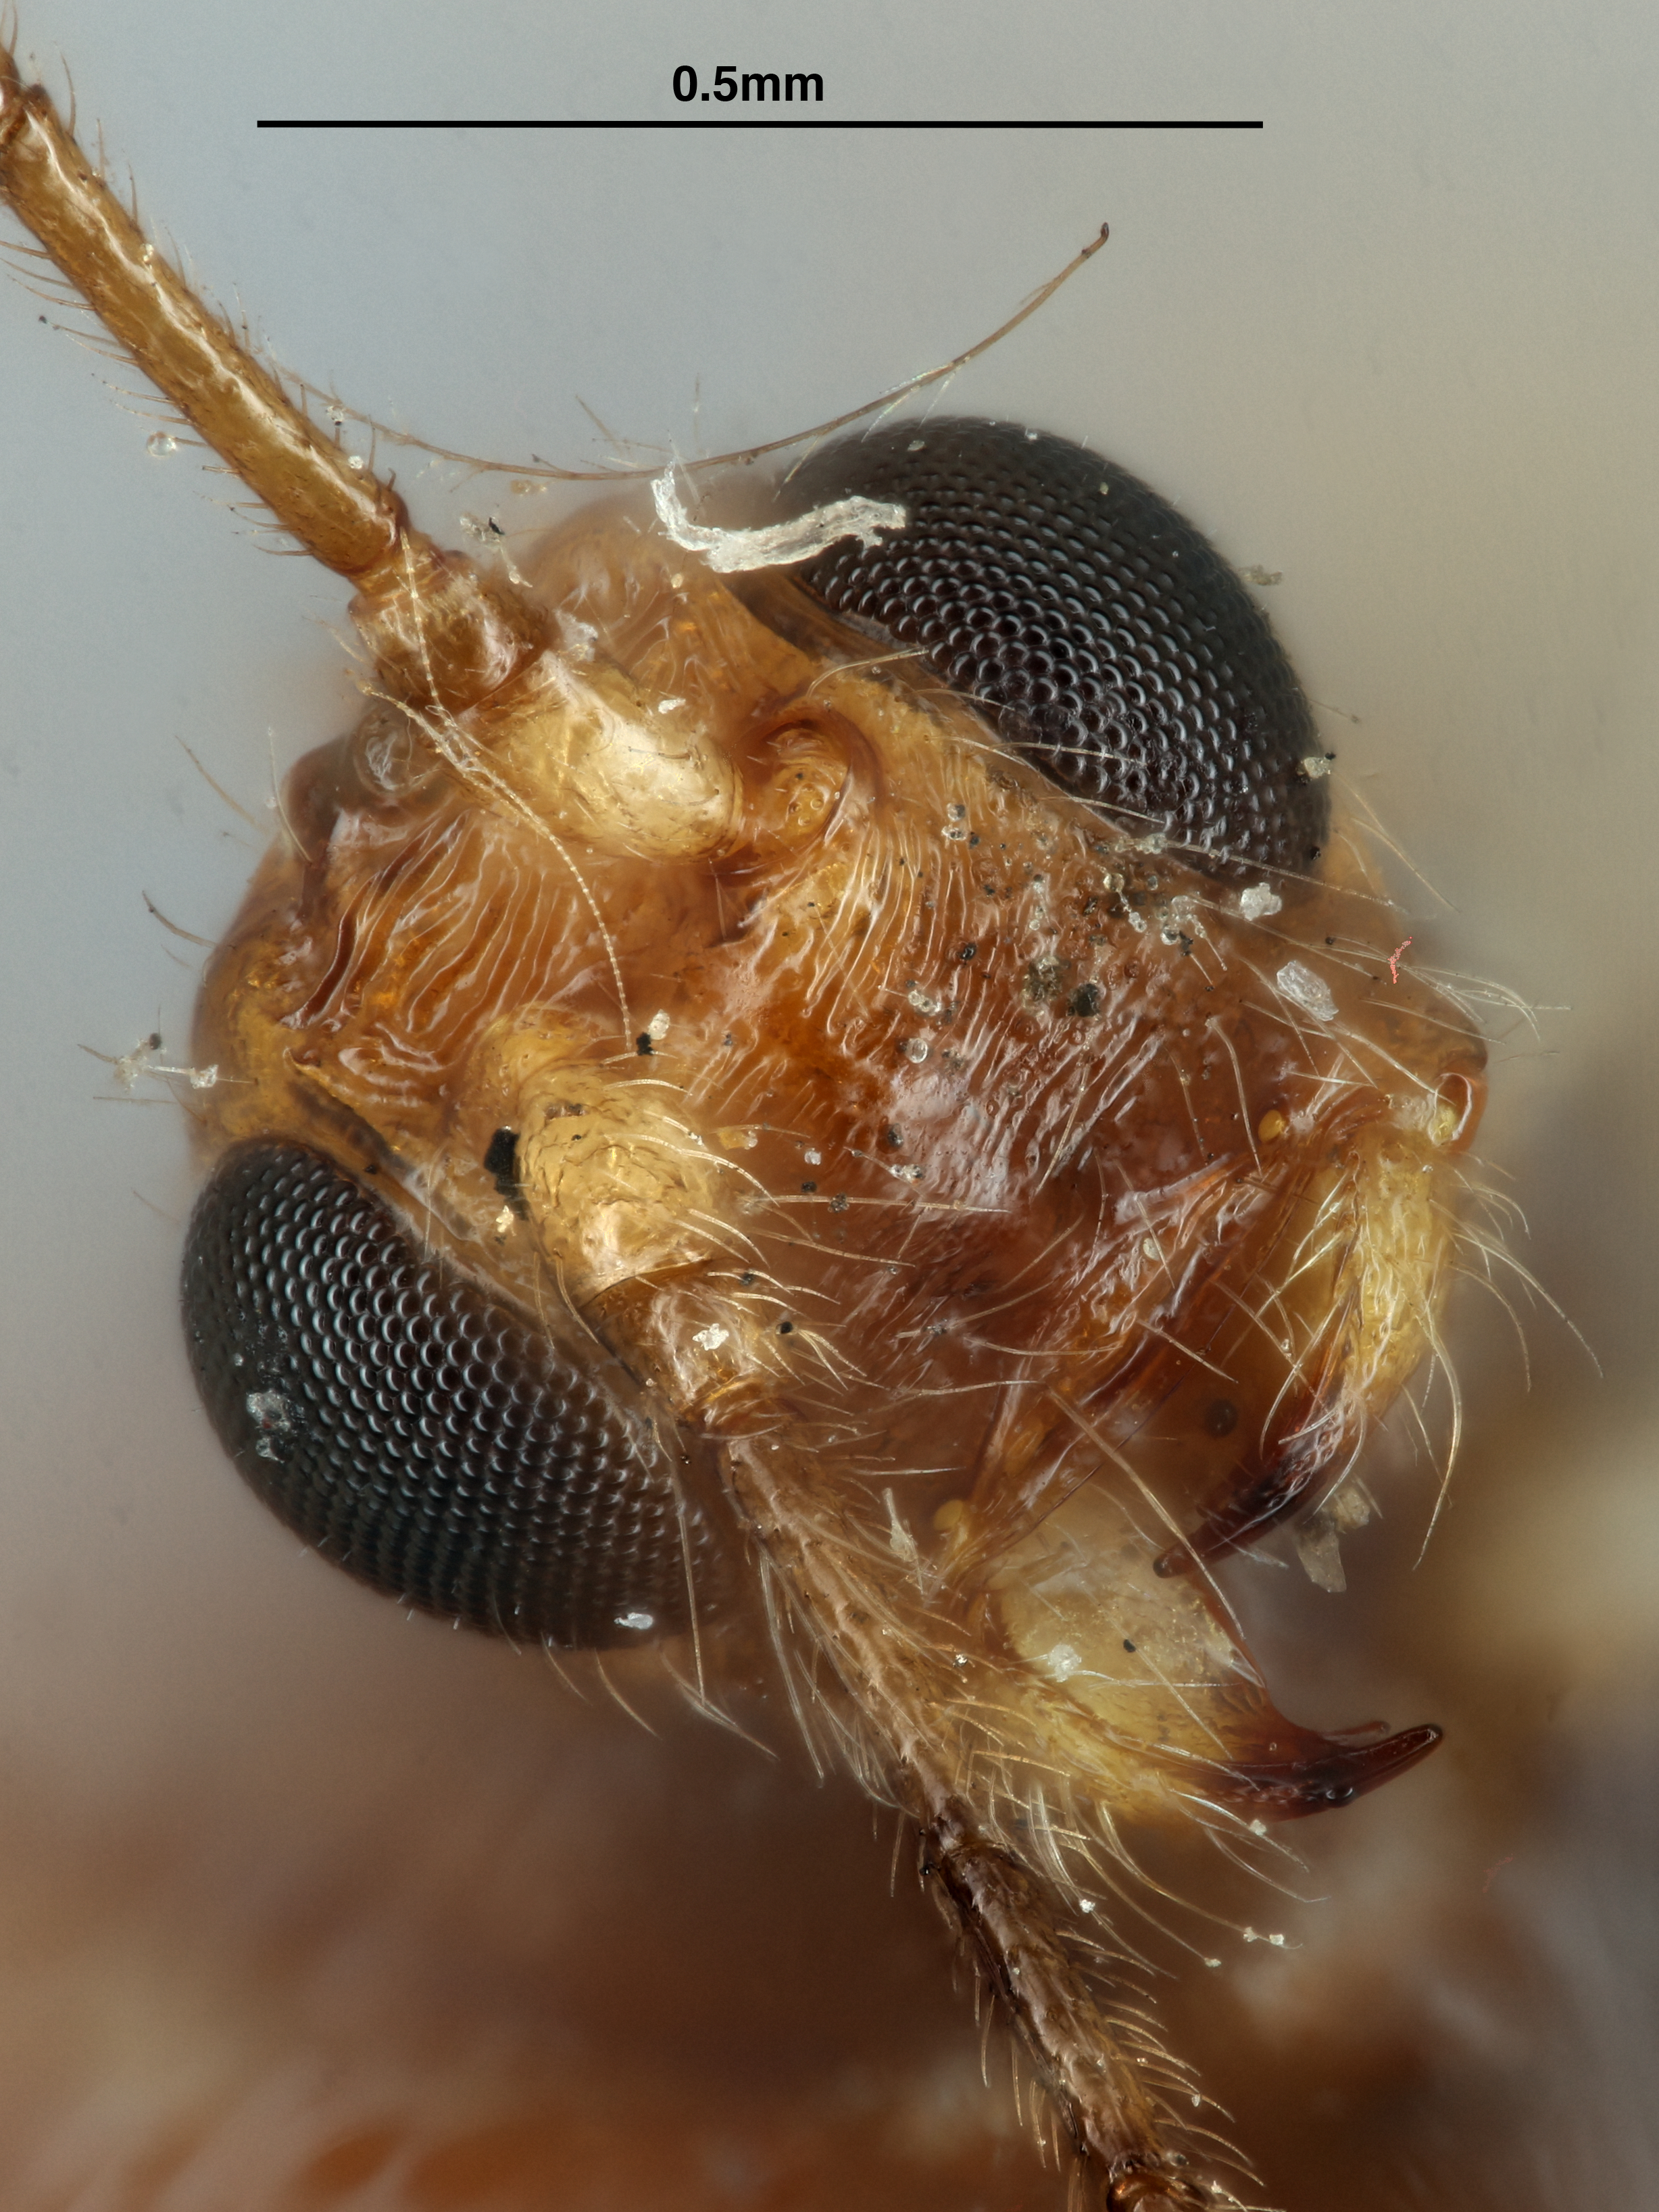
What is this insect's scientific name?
Spathius fuscipennis
